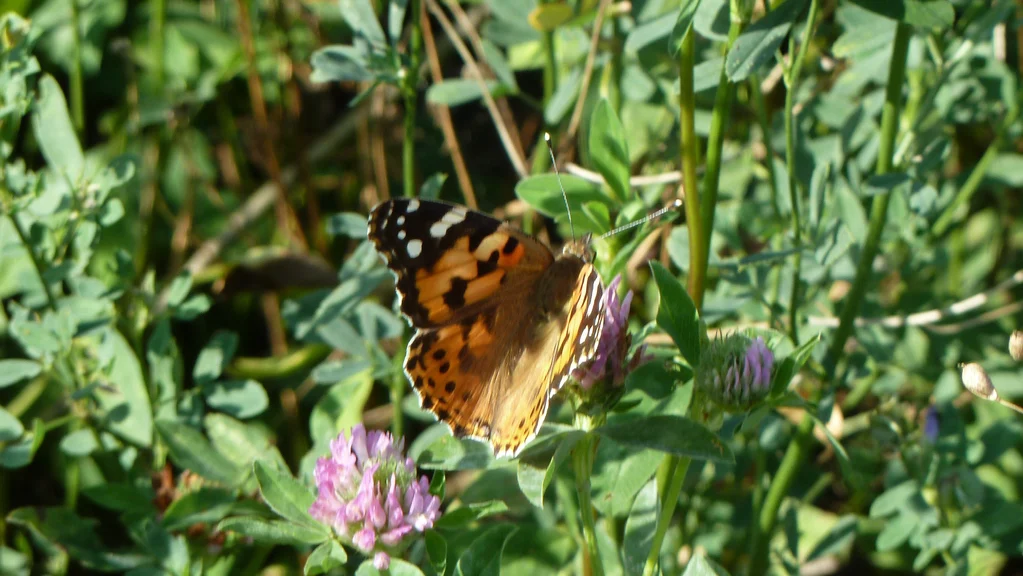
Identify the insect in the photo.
Vanessa cardui
